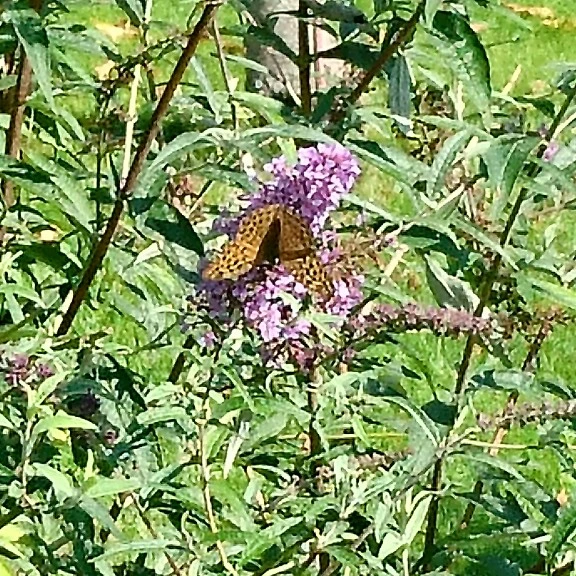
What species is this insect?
Argynnis paphia
